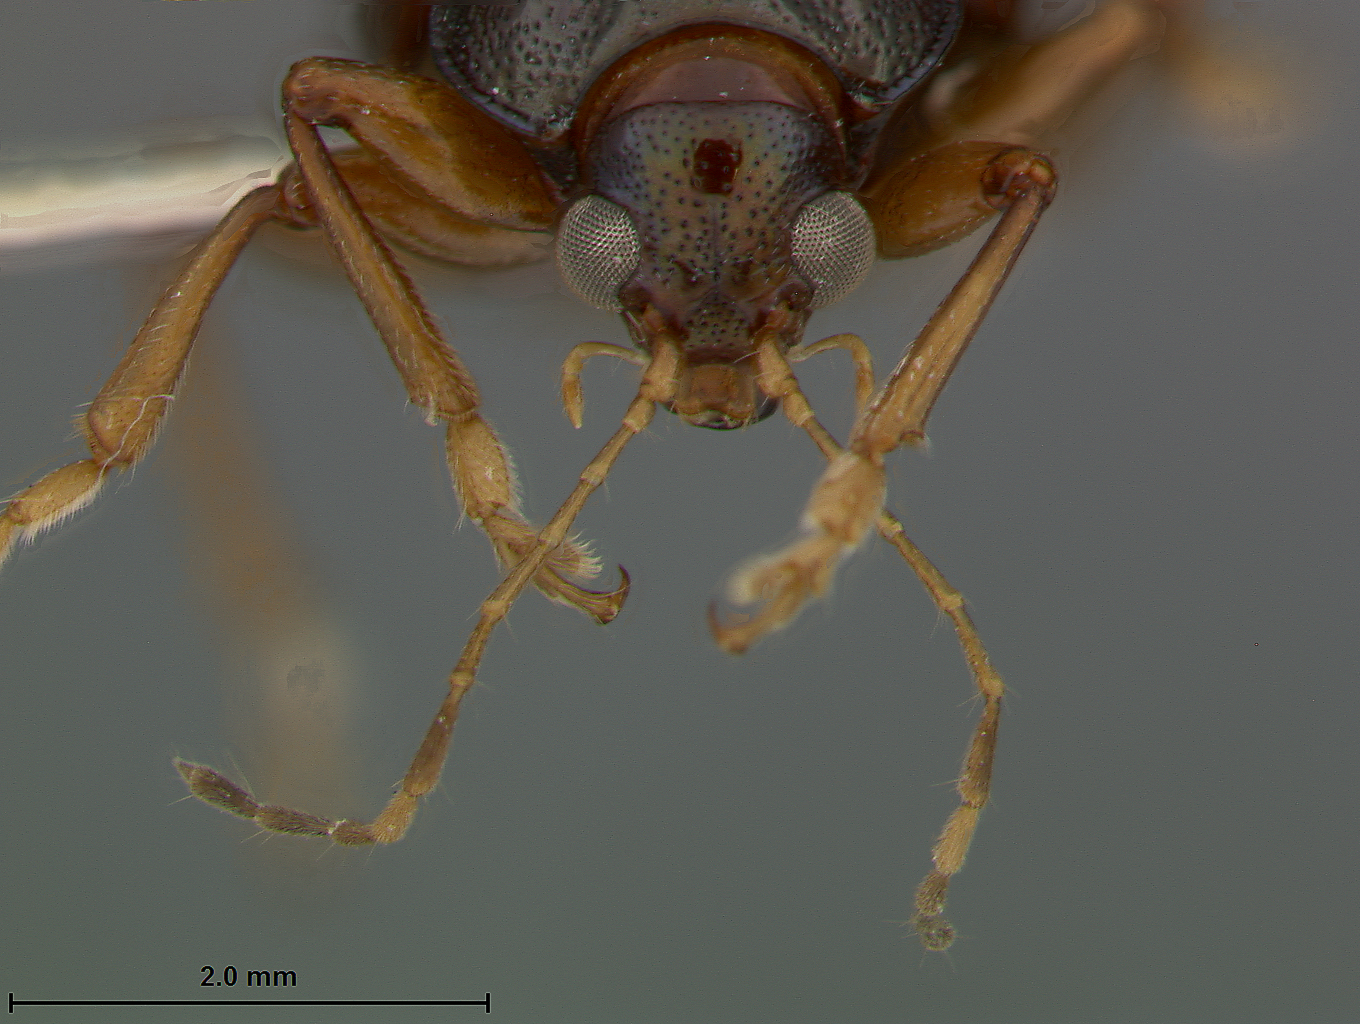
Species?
Rhabdopterus bowditchi
